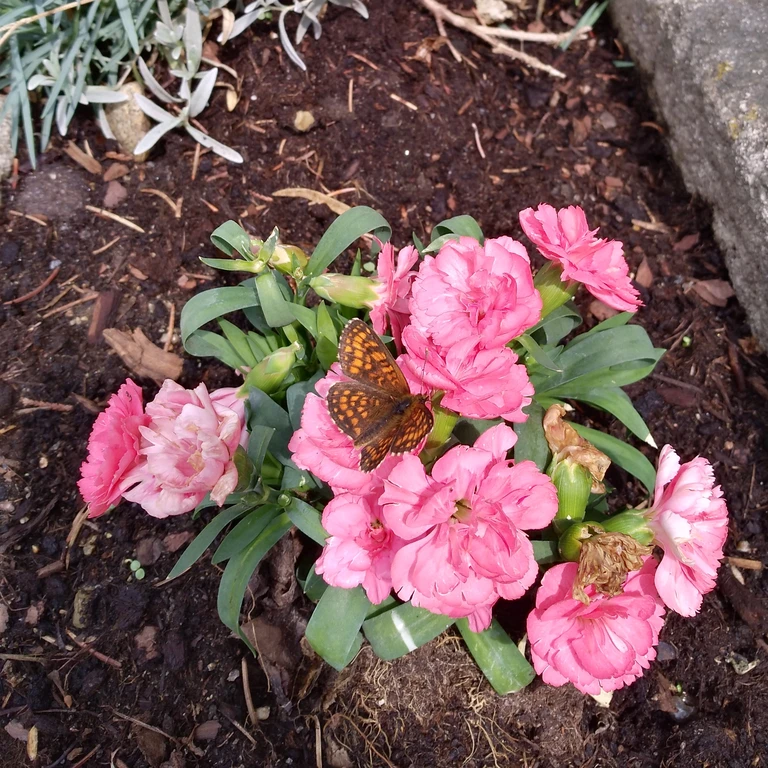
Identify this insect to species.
Melitaea athalia
